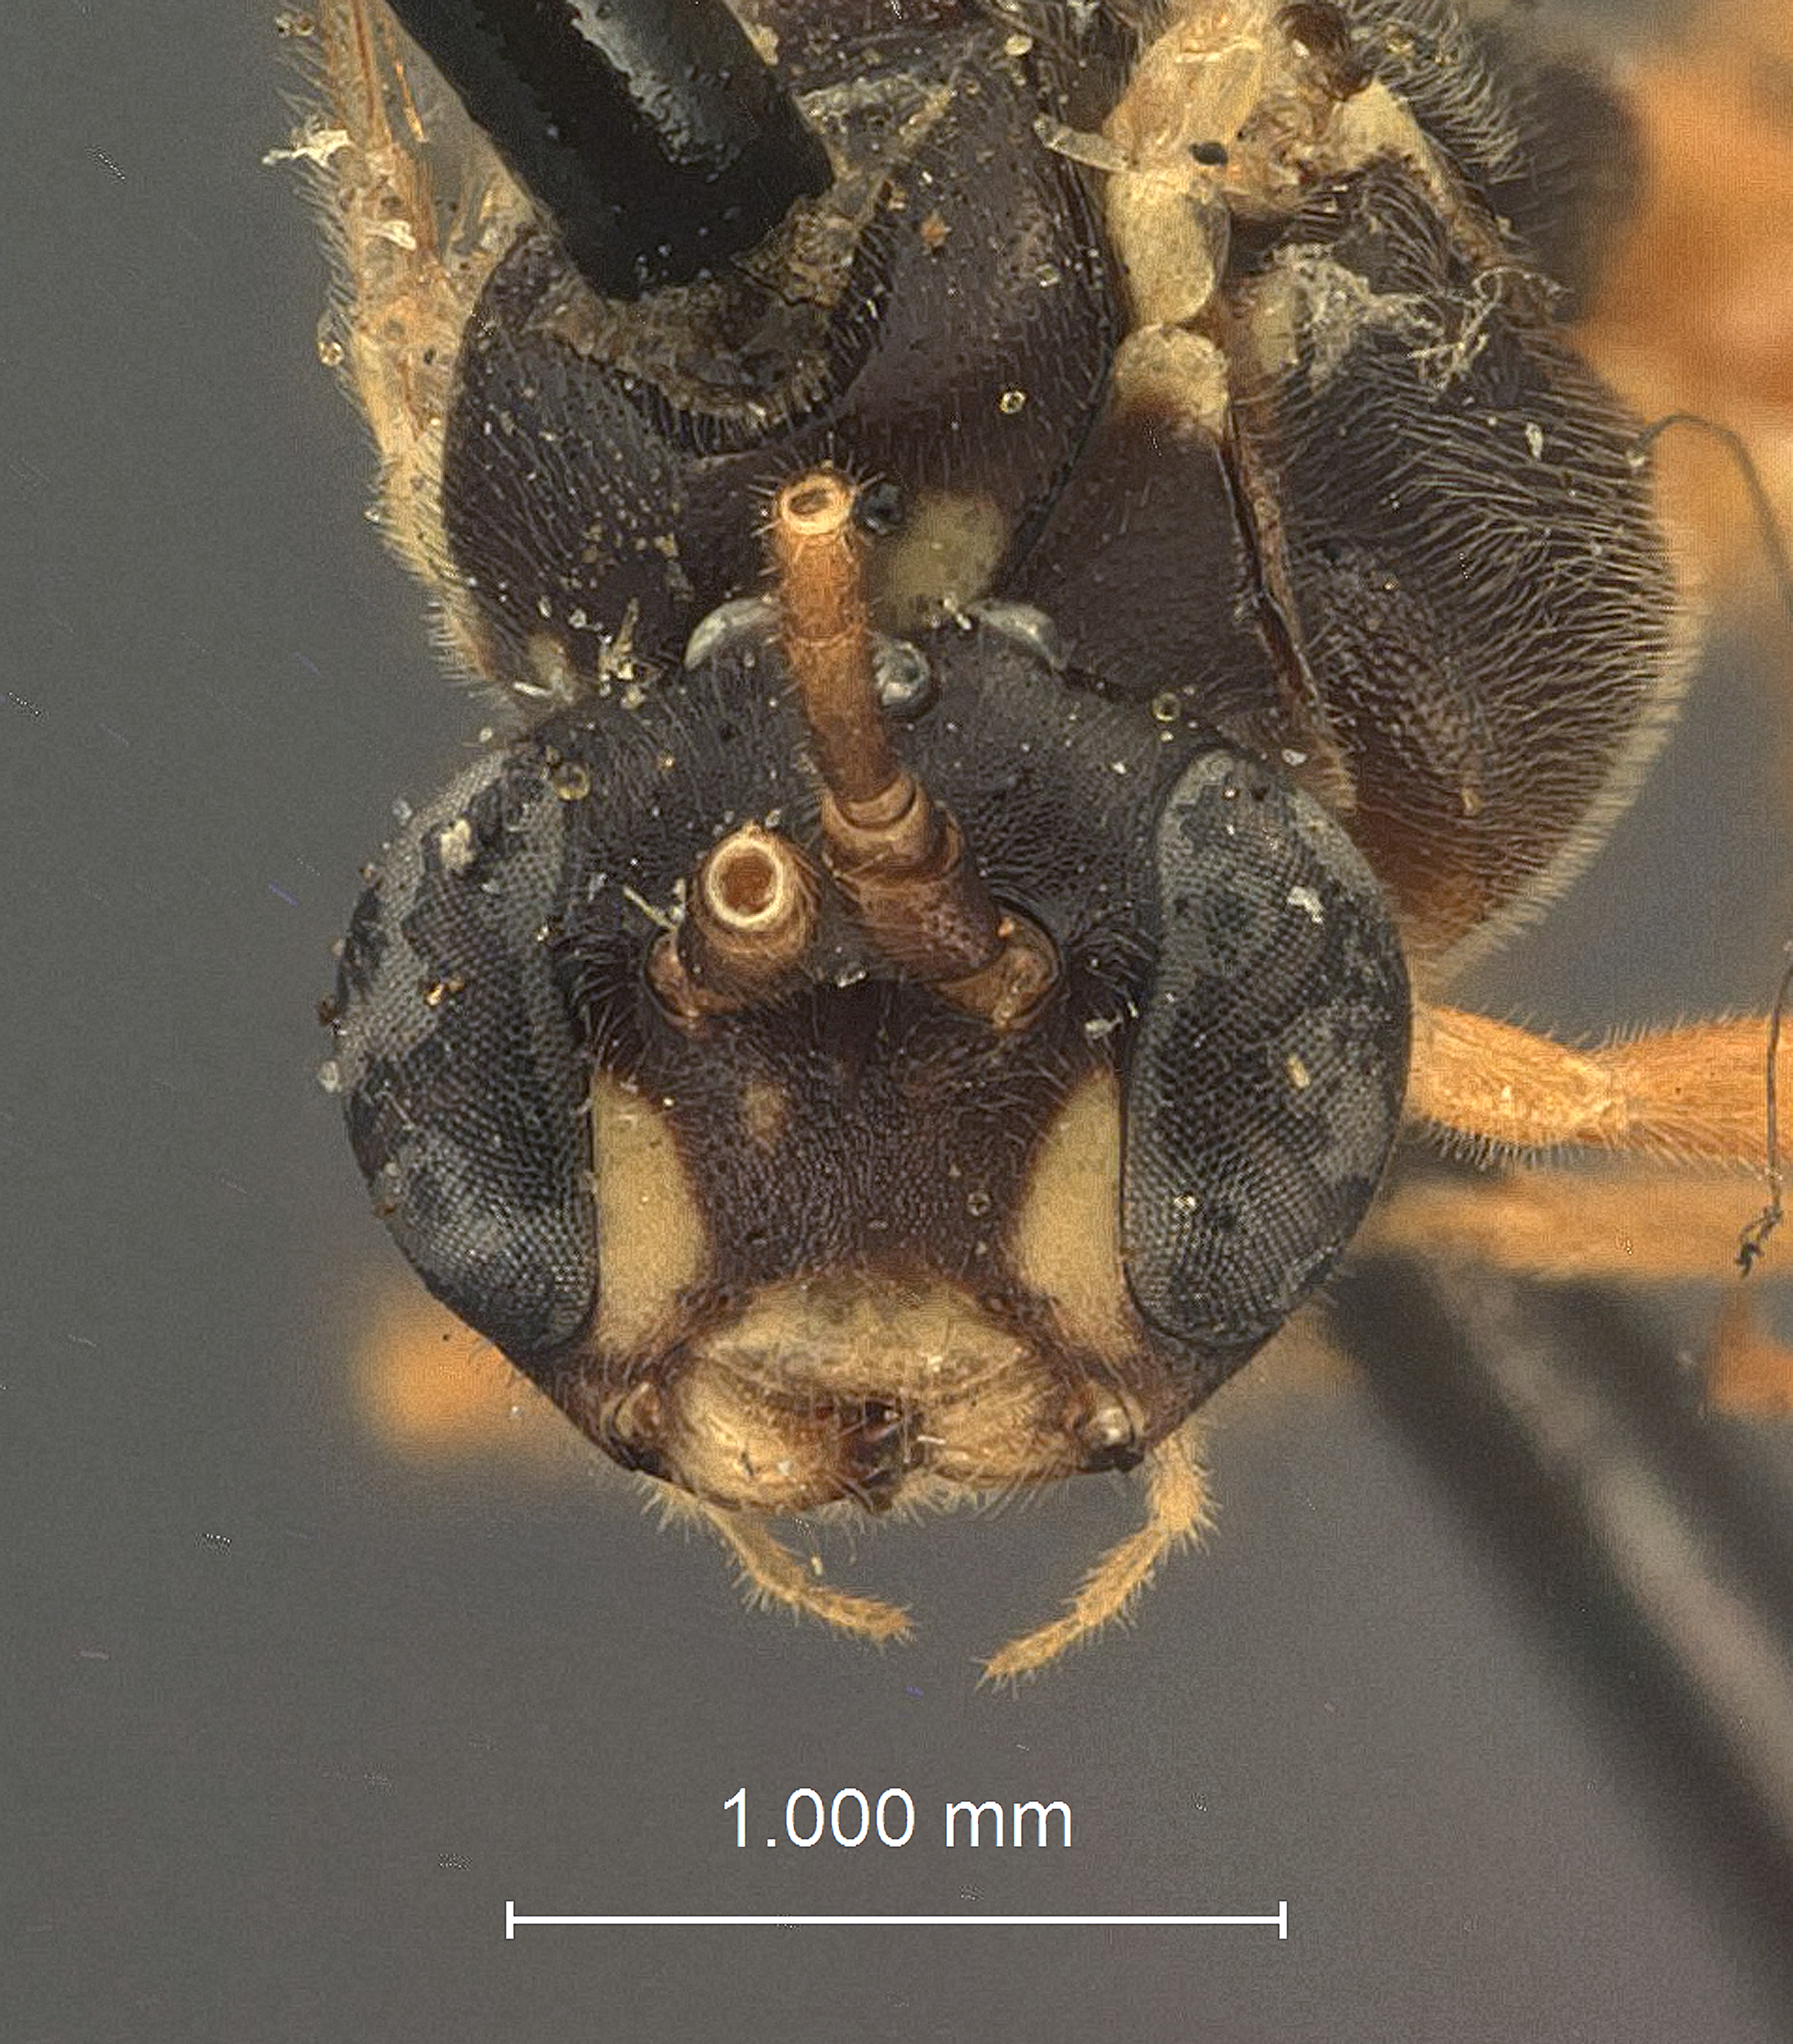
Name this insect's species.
Labrossyta ruficoxalis
